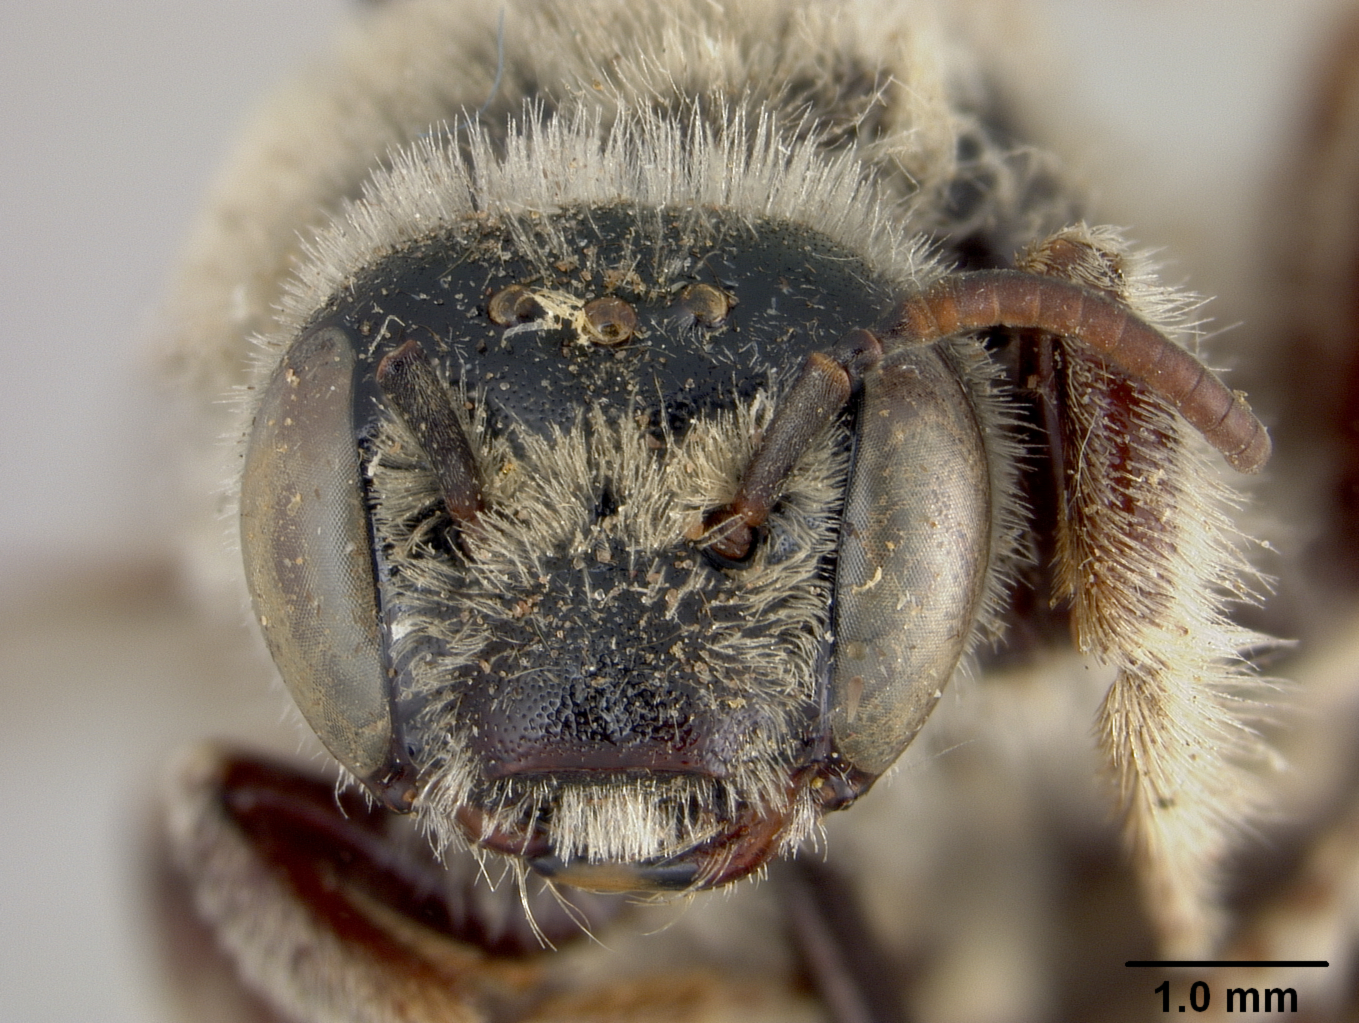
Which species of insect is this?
Diadasia piercei
